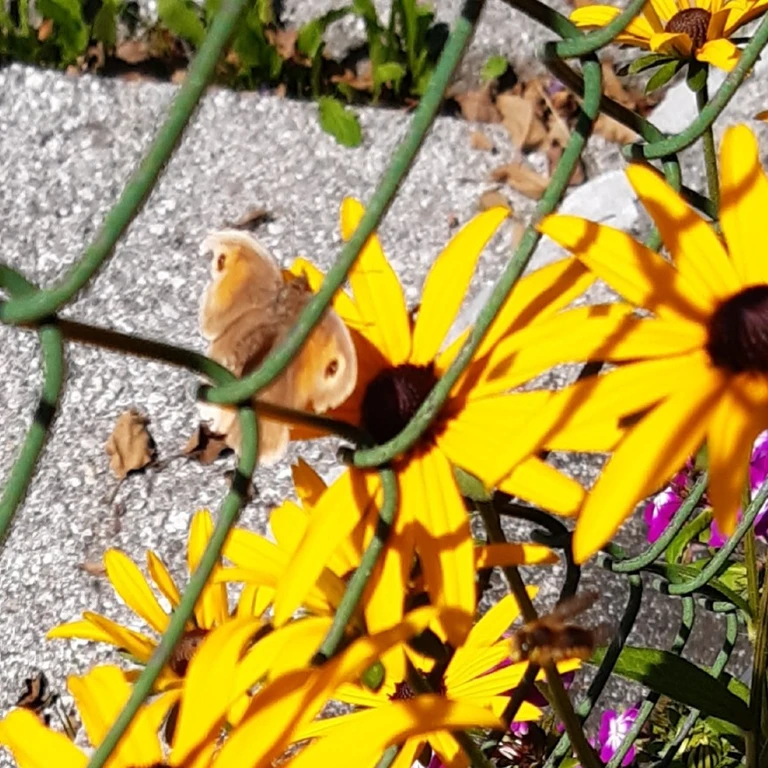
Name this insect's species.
Maniola jurtina
